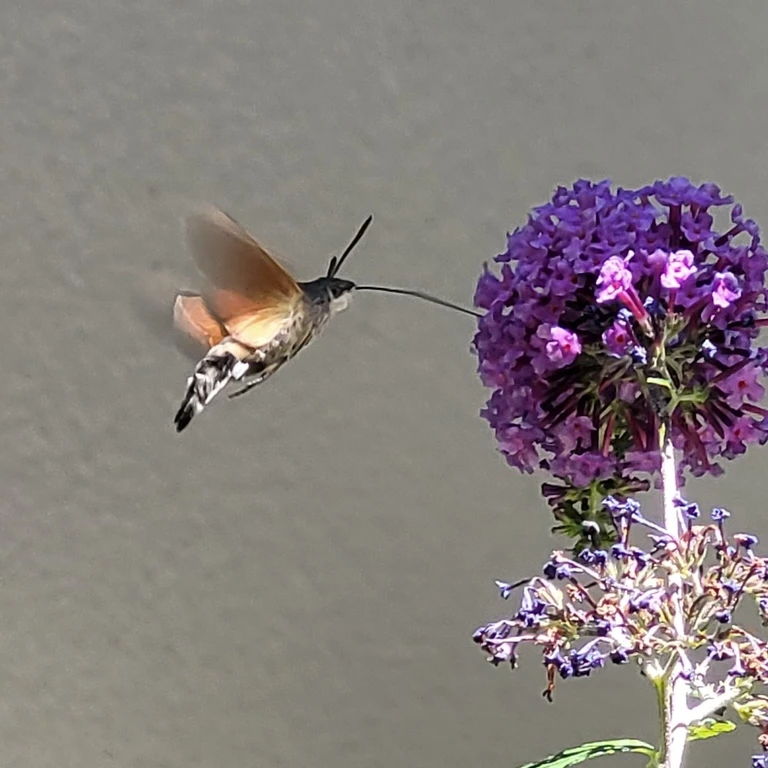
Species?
Macroglossum stellatarum
